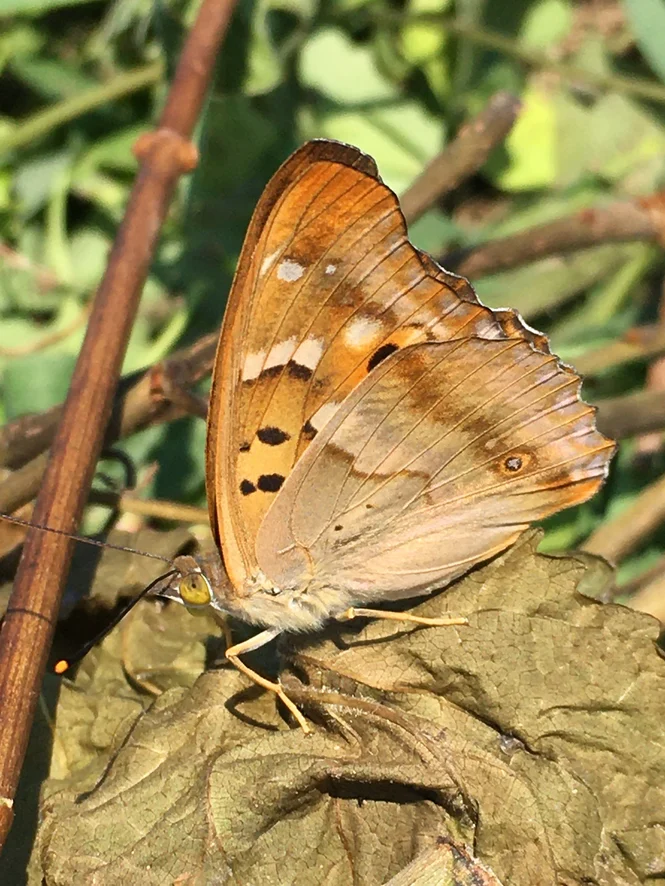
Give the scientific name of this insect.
Apatura ilia
